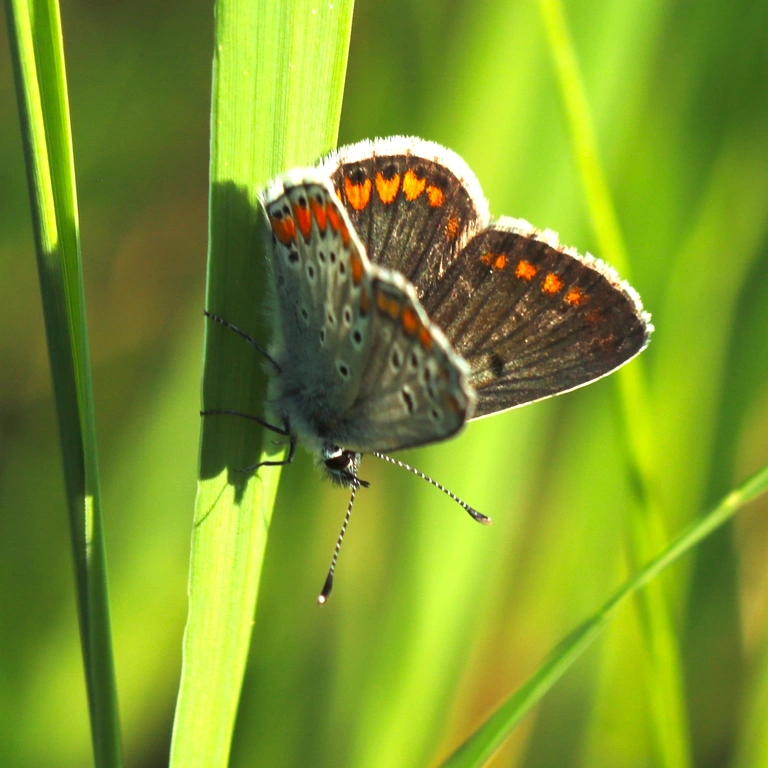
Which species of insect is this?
Aricia agestis/artaxerxes
